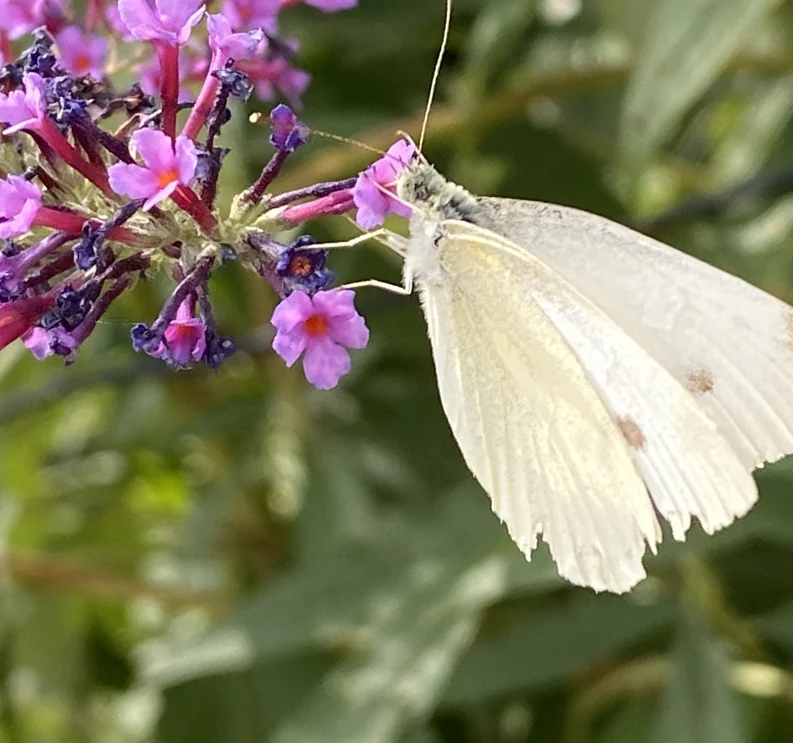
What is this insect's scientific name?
Pieris brassicae
